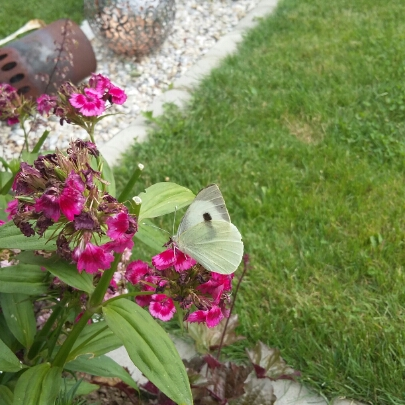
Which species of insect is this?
Pieris brassicae
